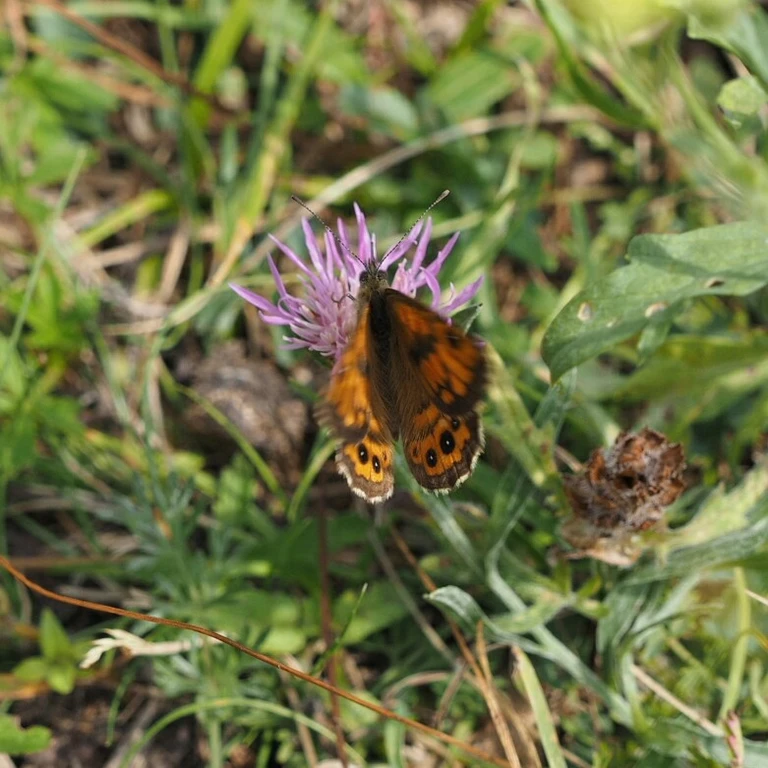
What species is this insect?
Lasiommata megera (also Pararge megera)
